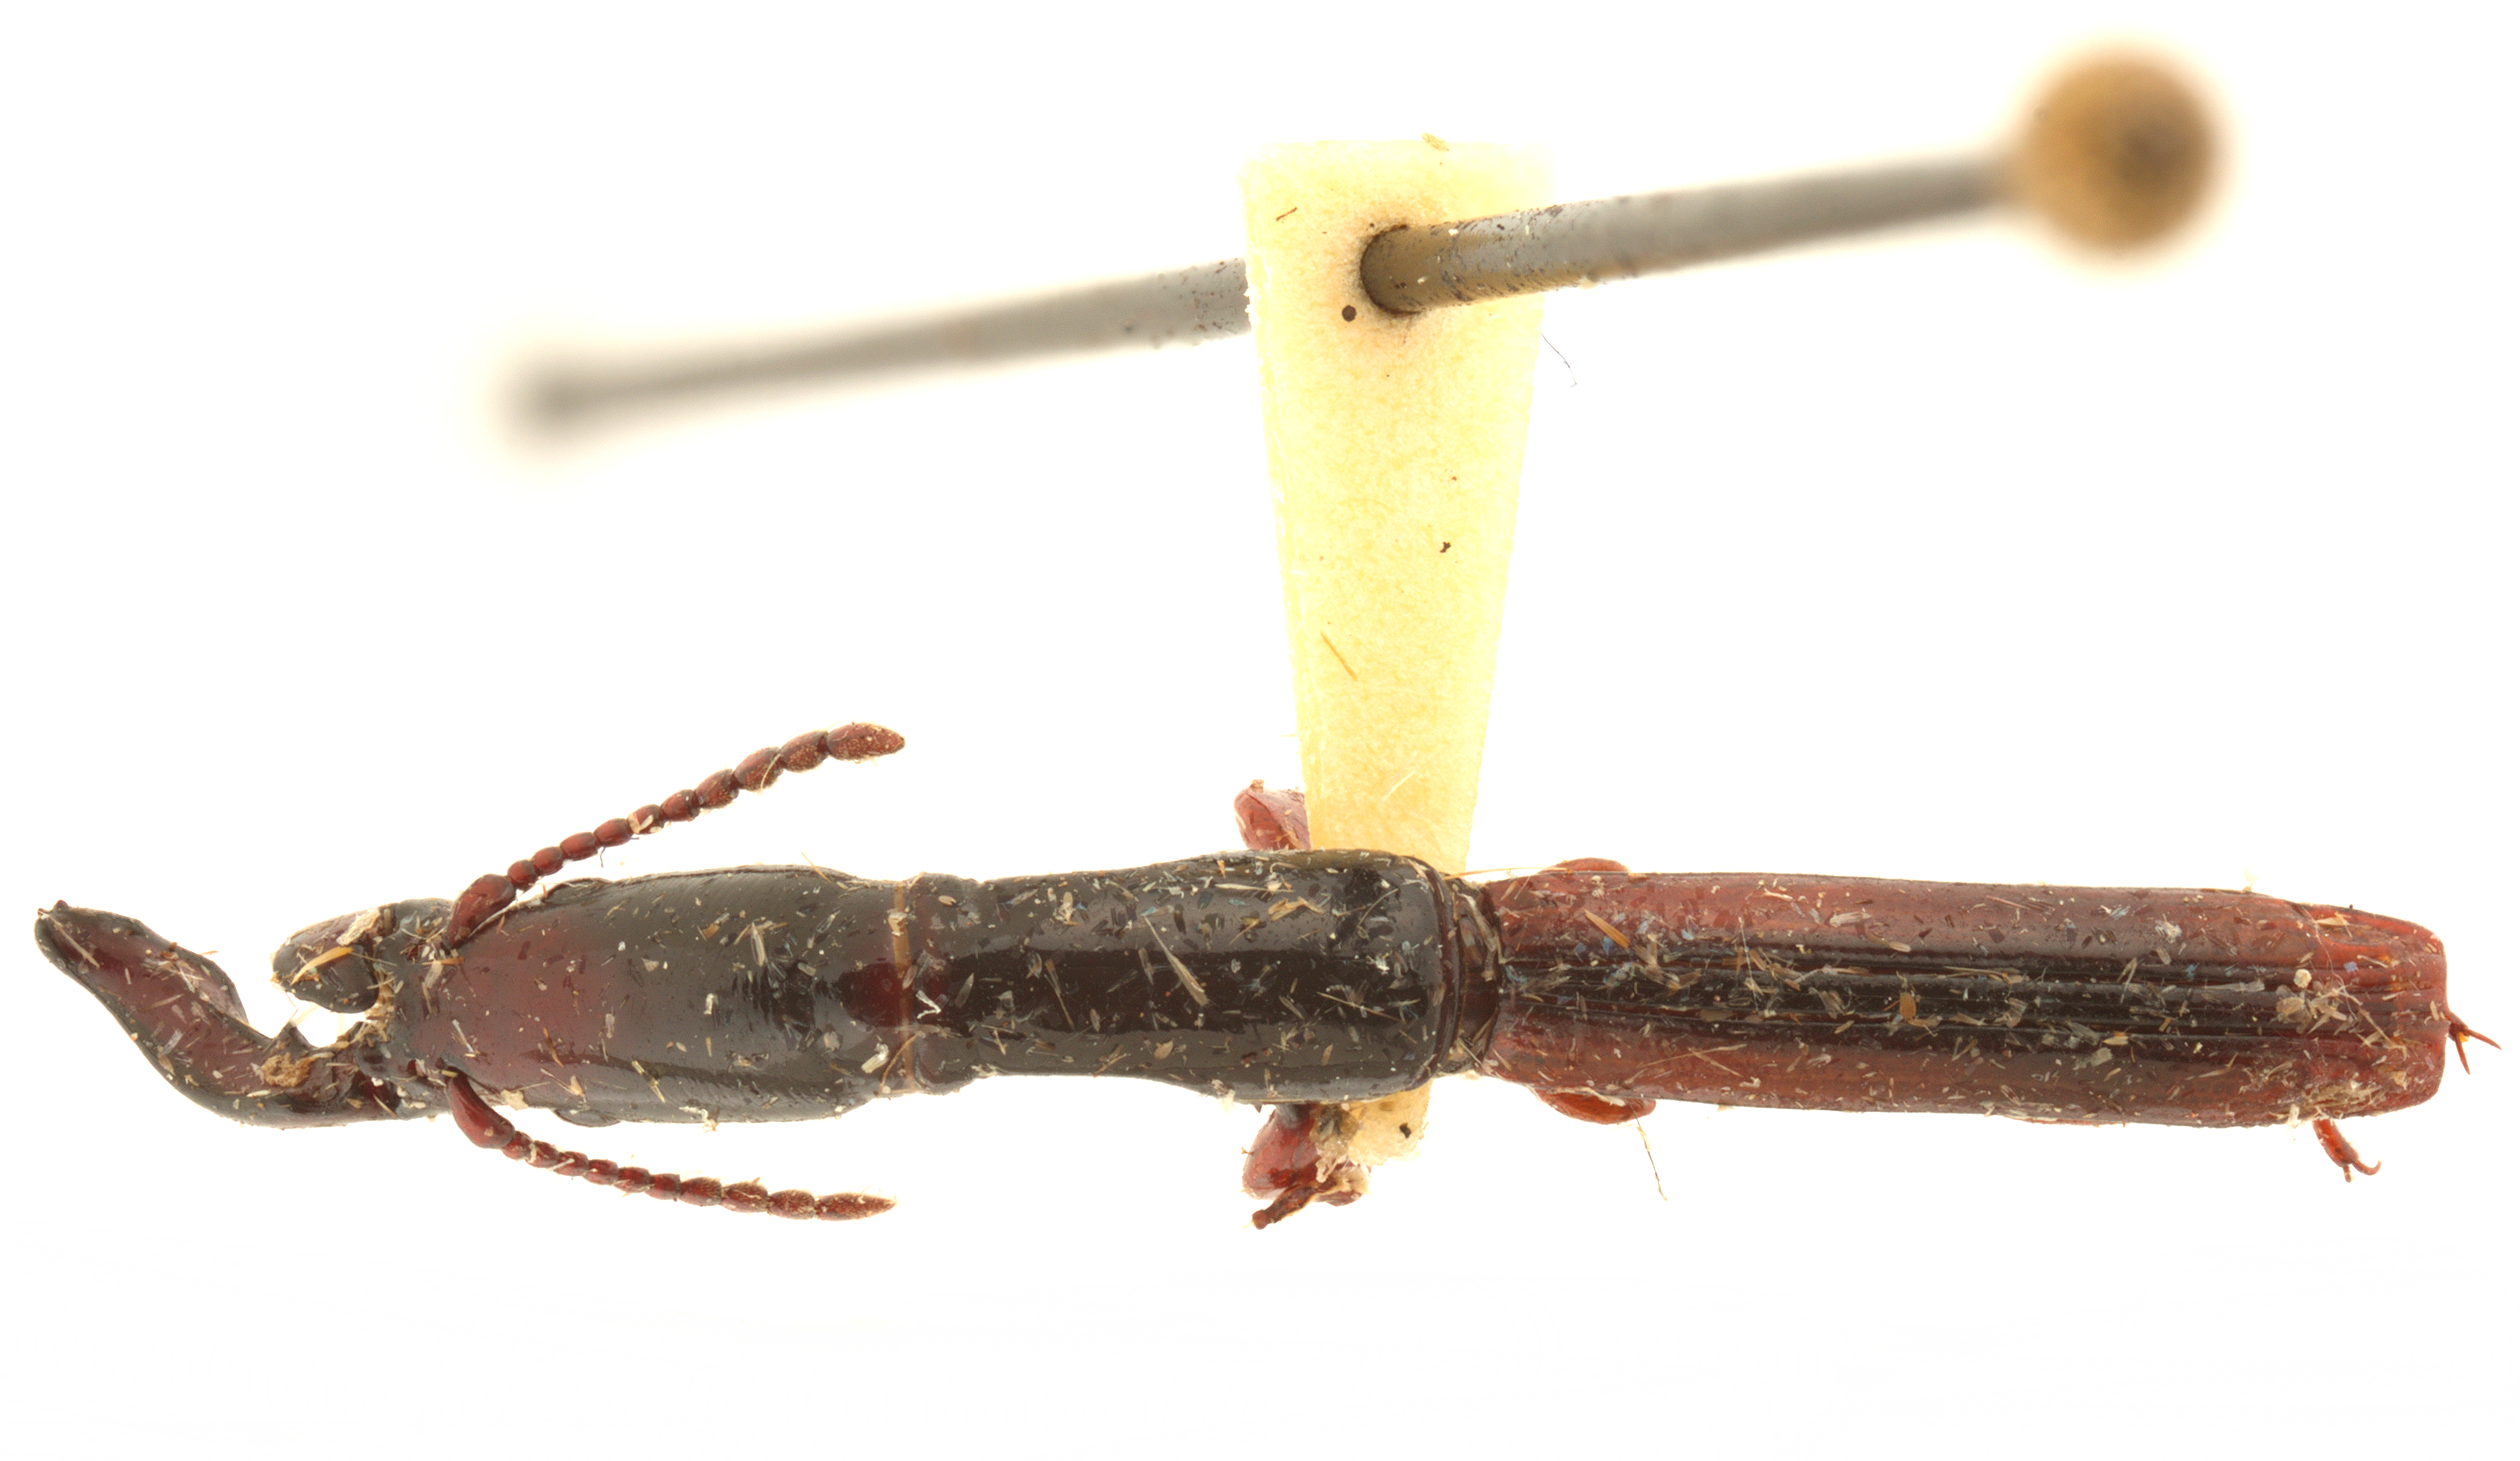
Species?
Bolbocranius csikii
